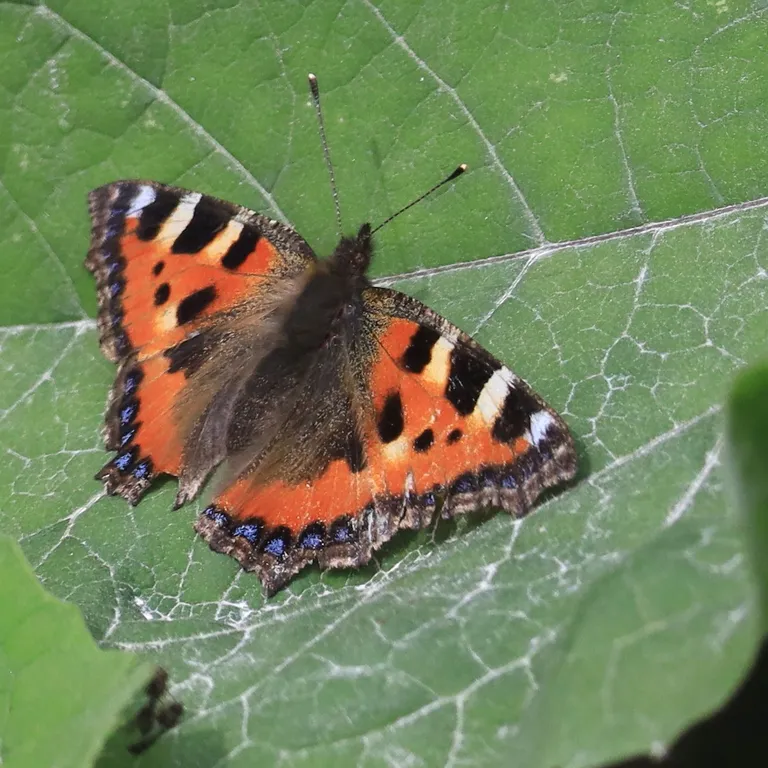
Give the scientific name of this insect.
Aglais urticae
